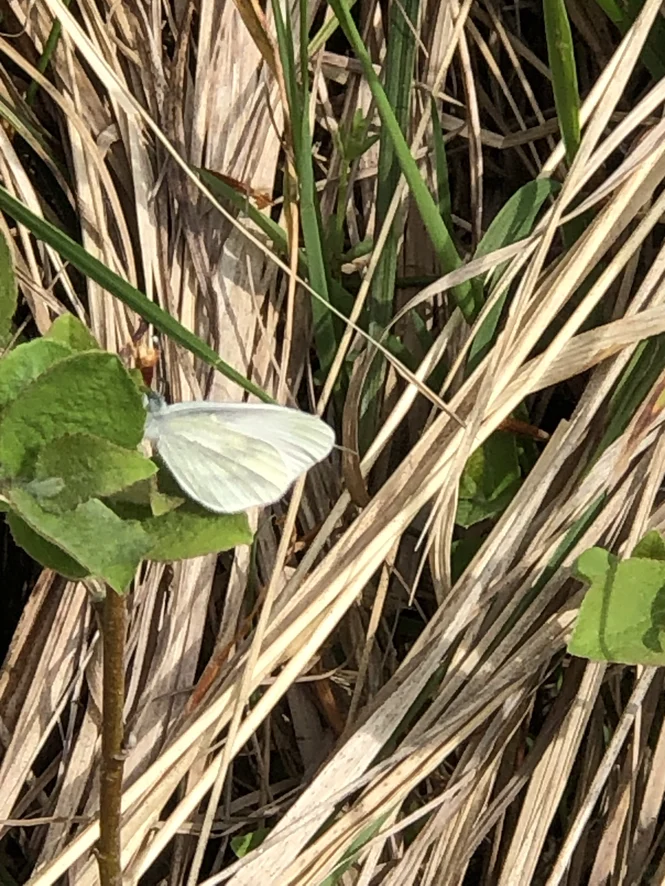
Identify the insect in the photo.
Leptidea sinapis/juvernica
